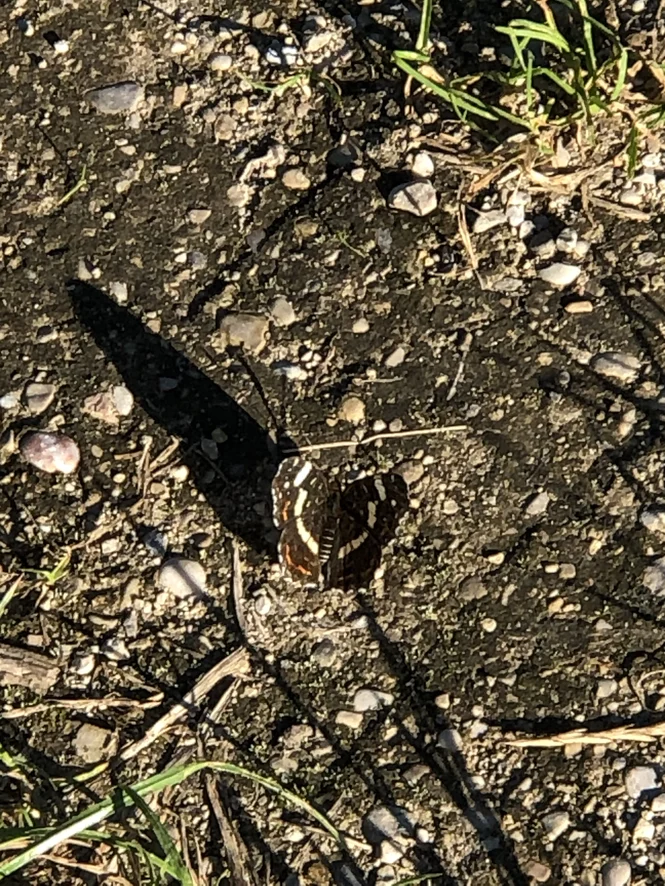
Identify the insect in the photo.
Araschnia levana
